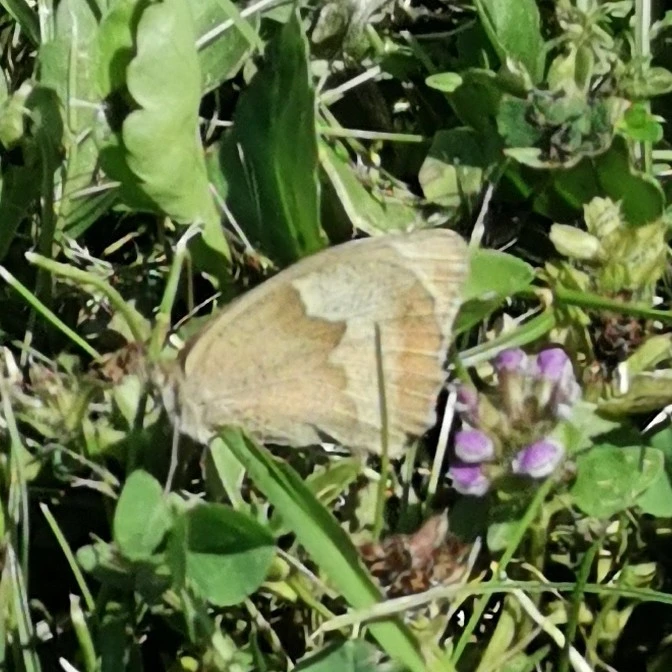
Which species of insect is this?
Maniola jurtina
